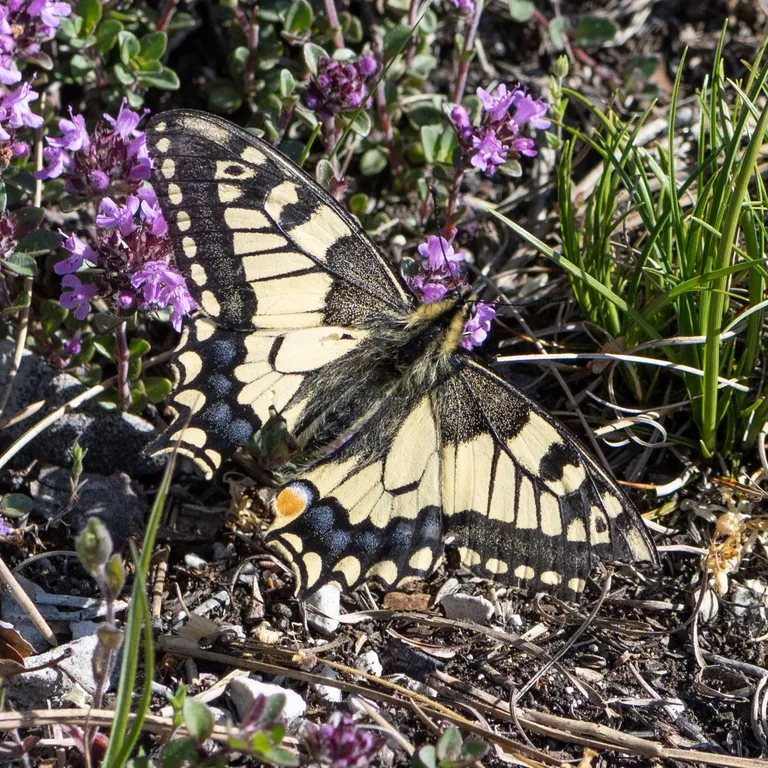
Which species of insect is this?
Papilio machaon
